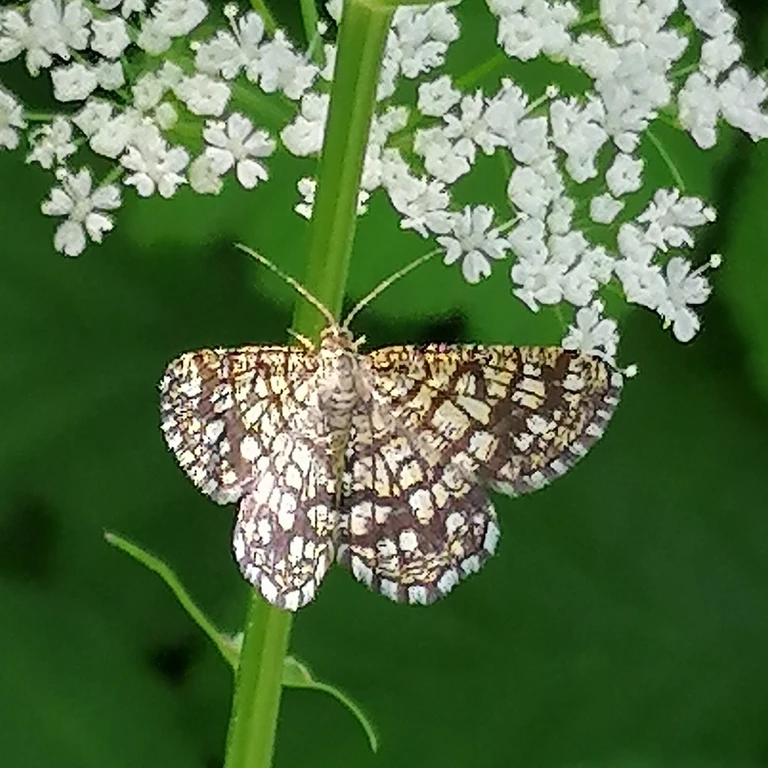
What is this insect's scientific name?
Chiasmia clathrata
